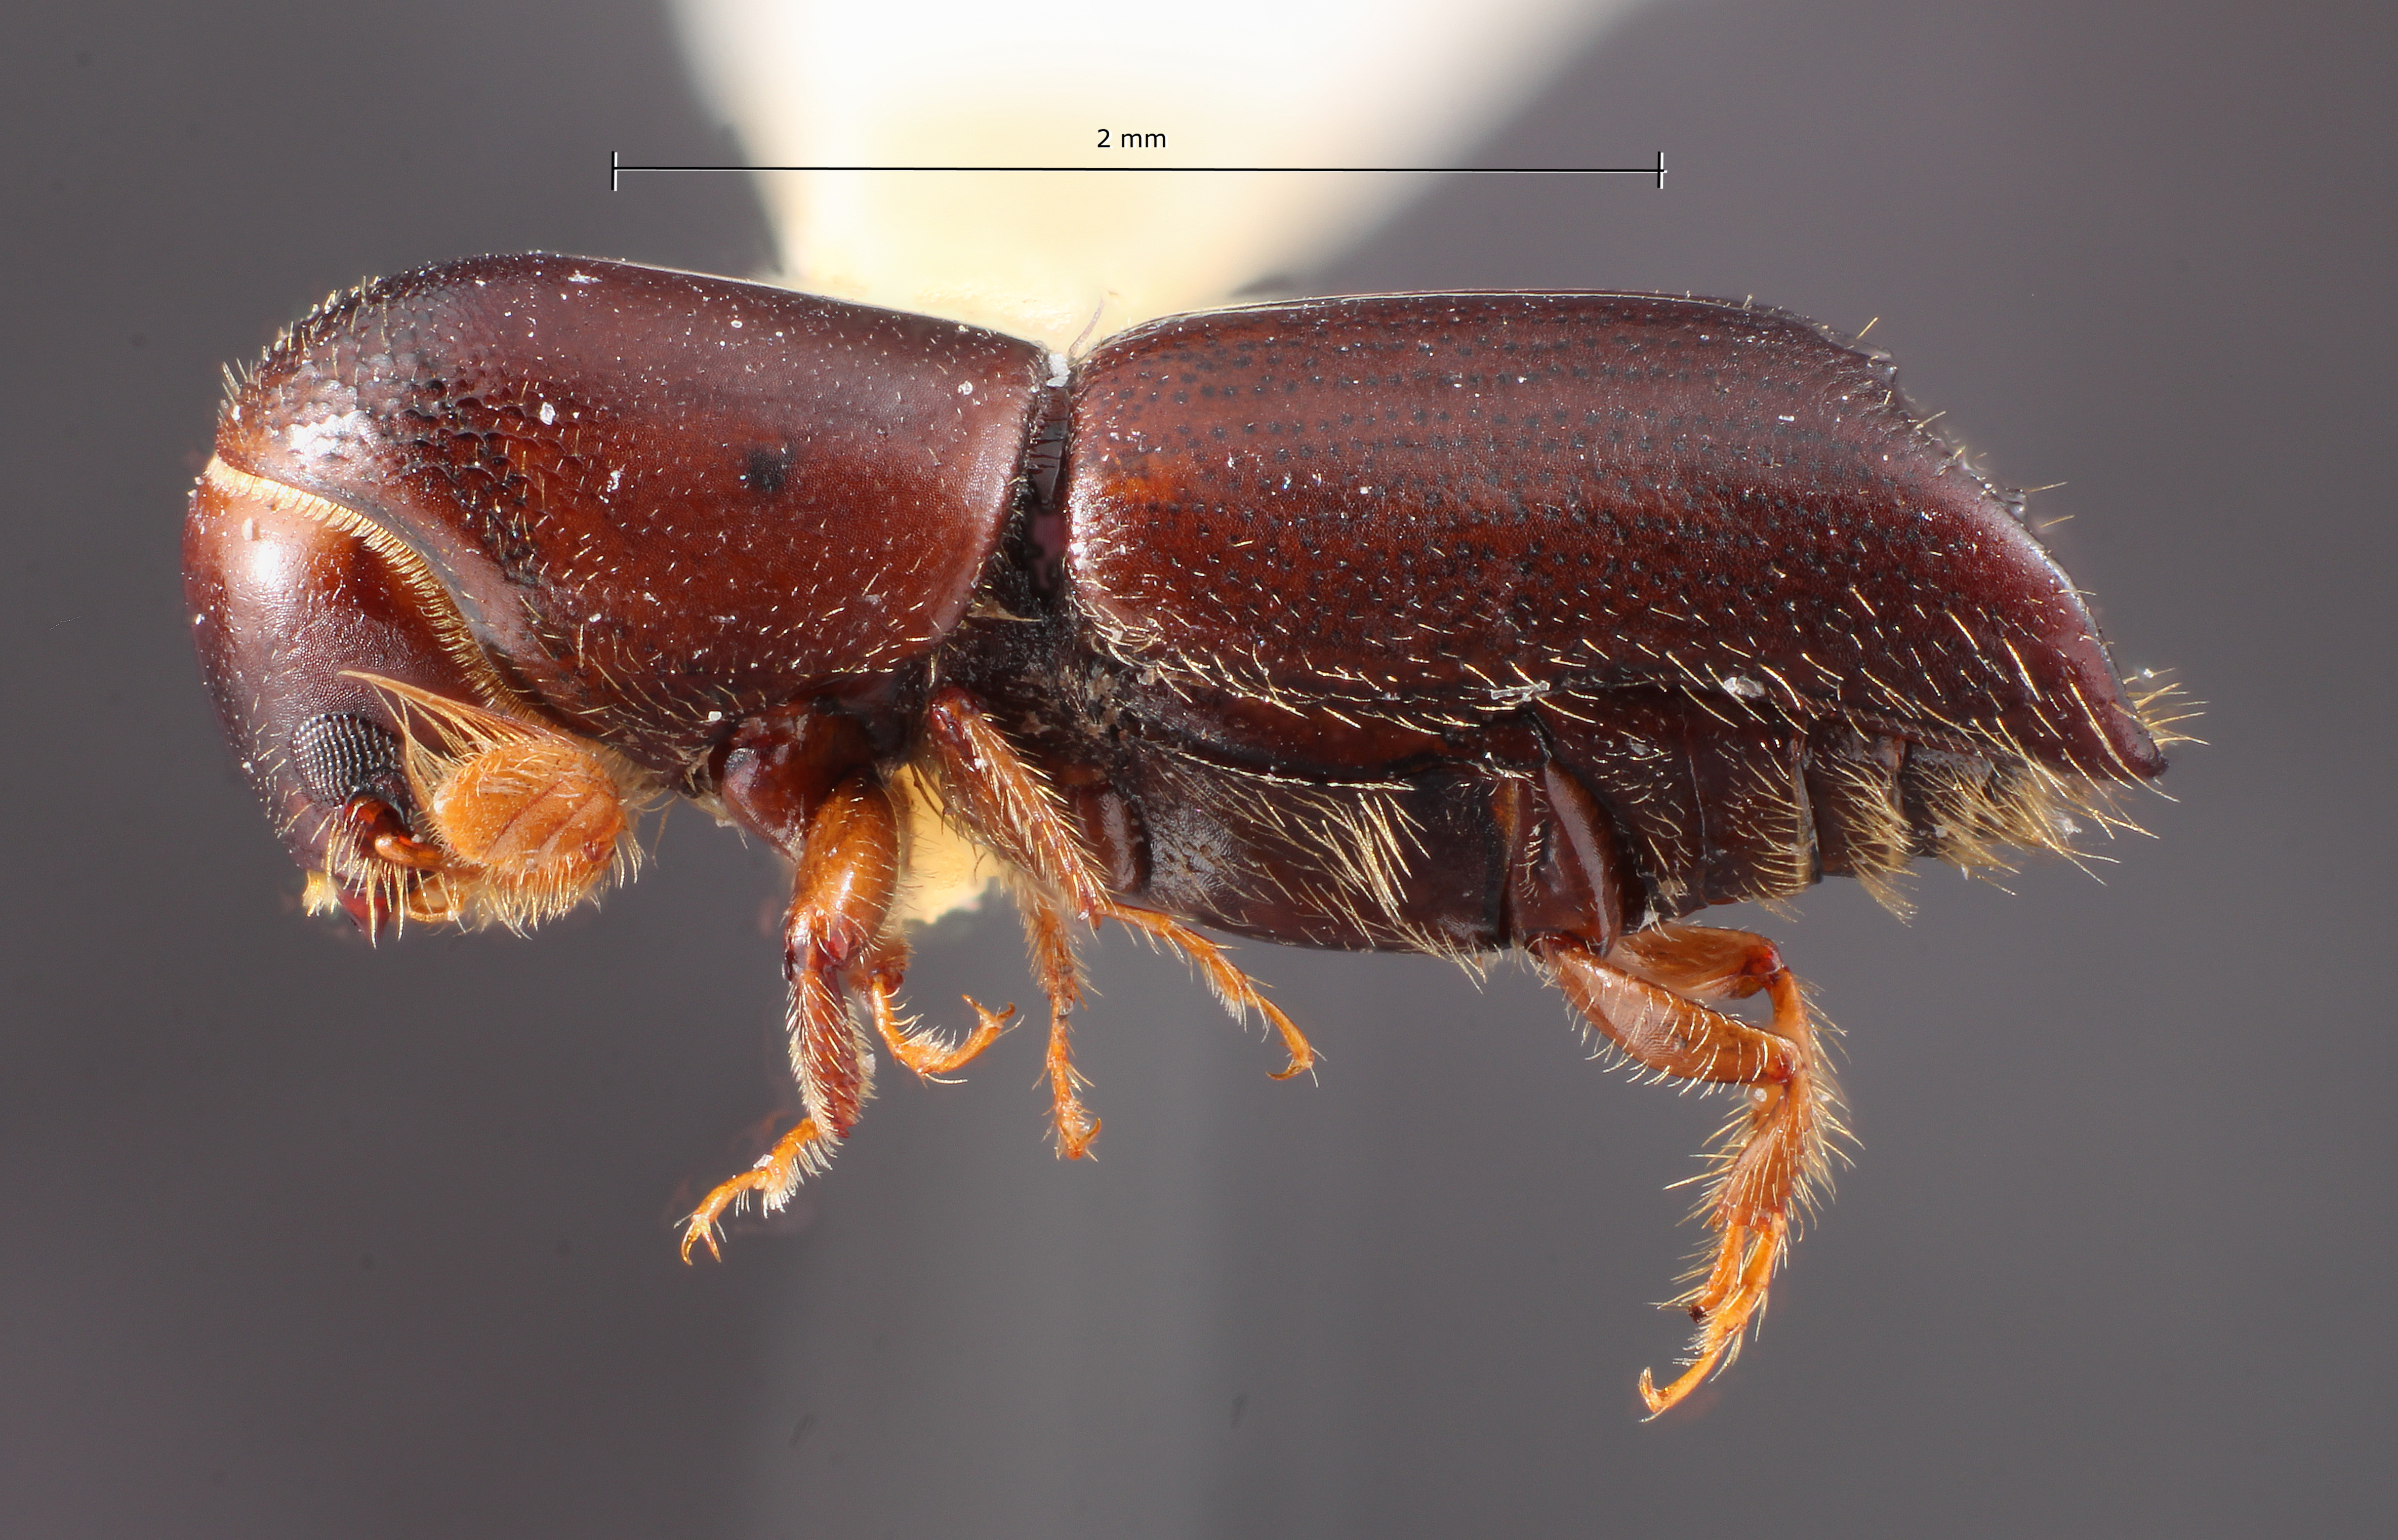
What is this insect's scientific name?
Monarthrum quercum
